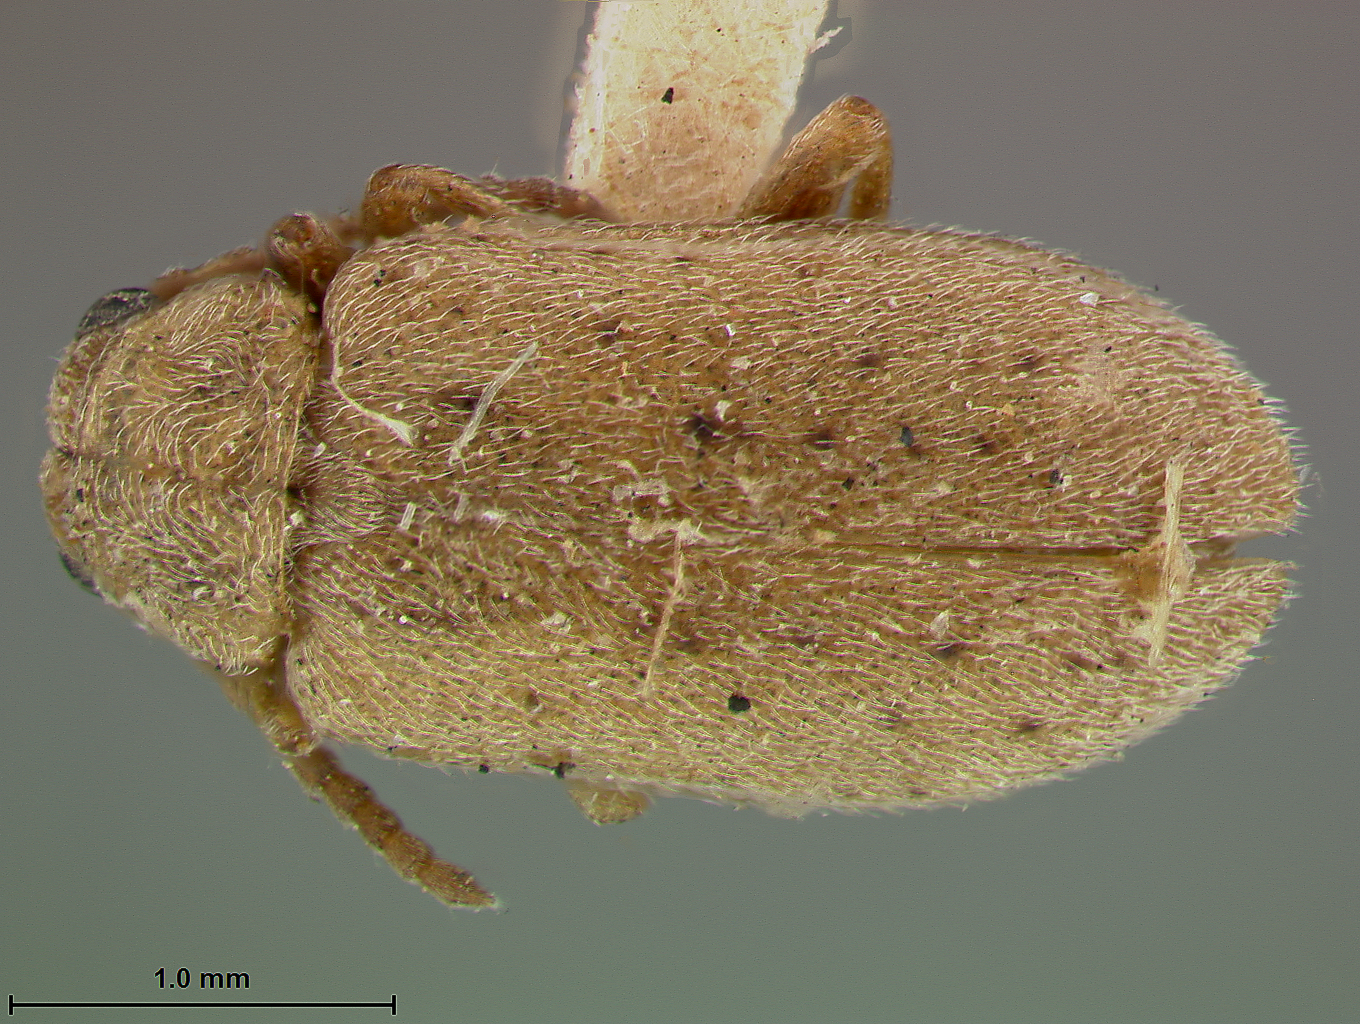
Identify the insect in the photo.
Monoxia pallida
